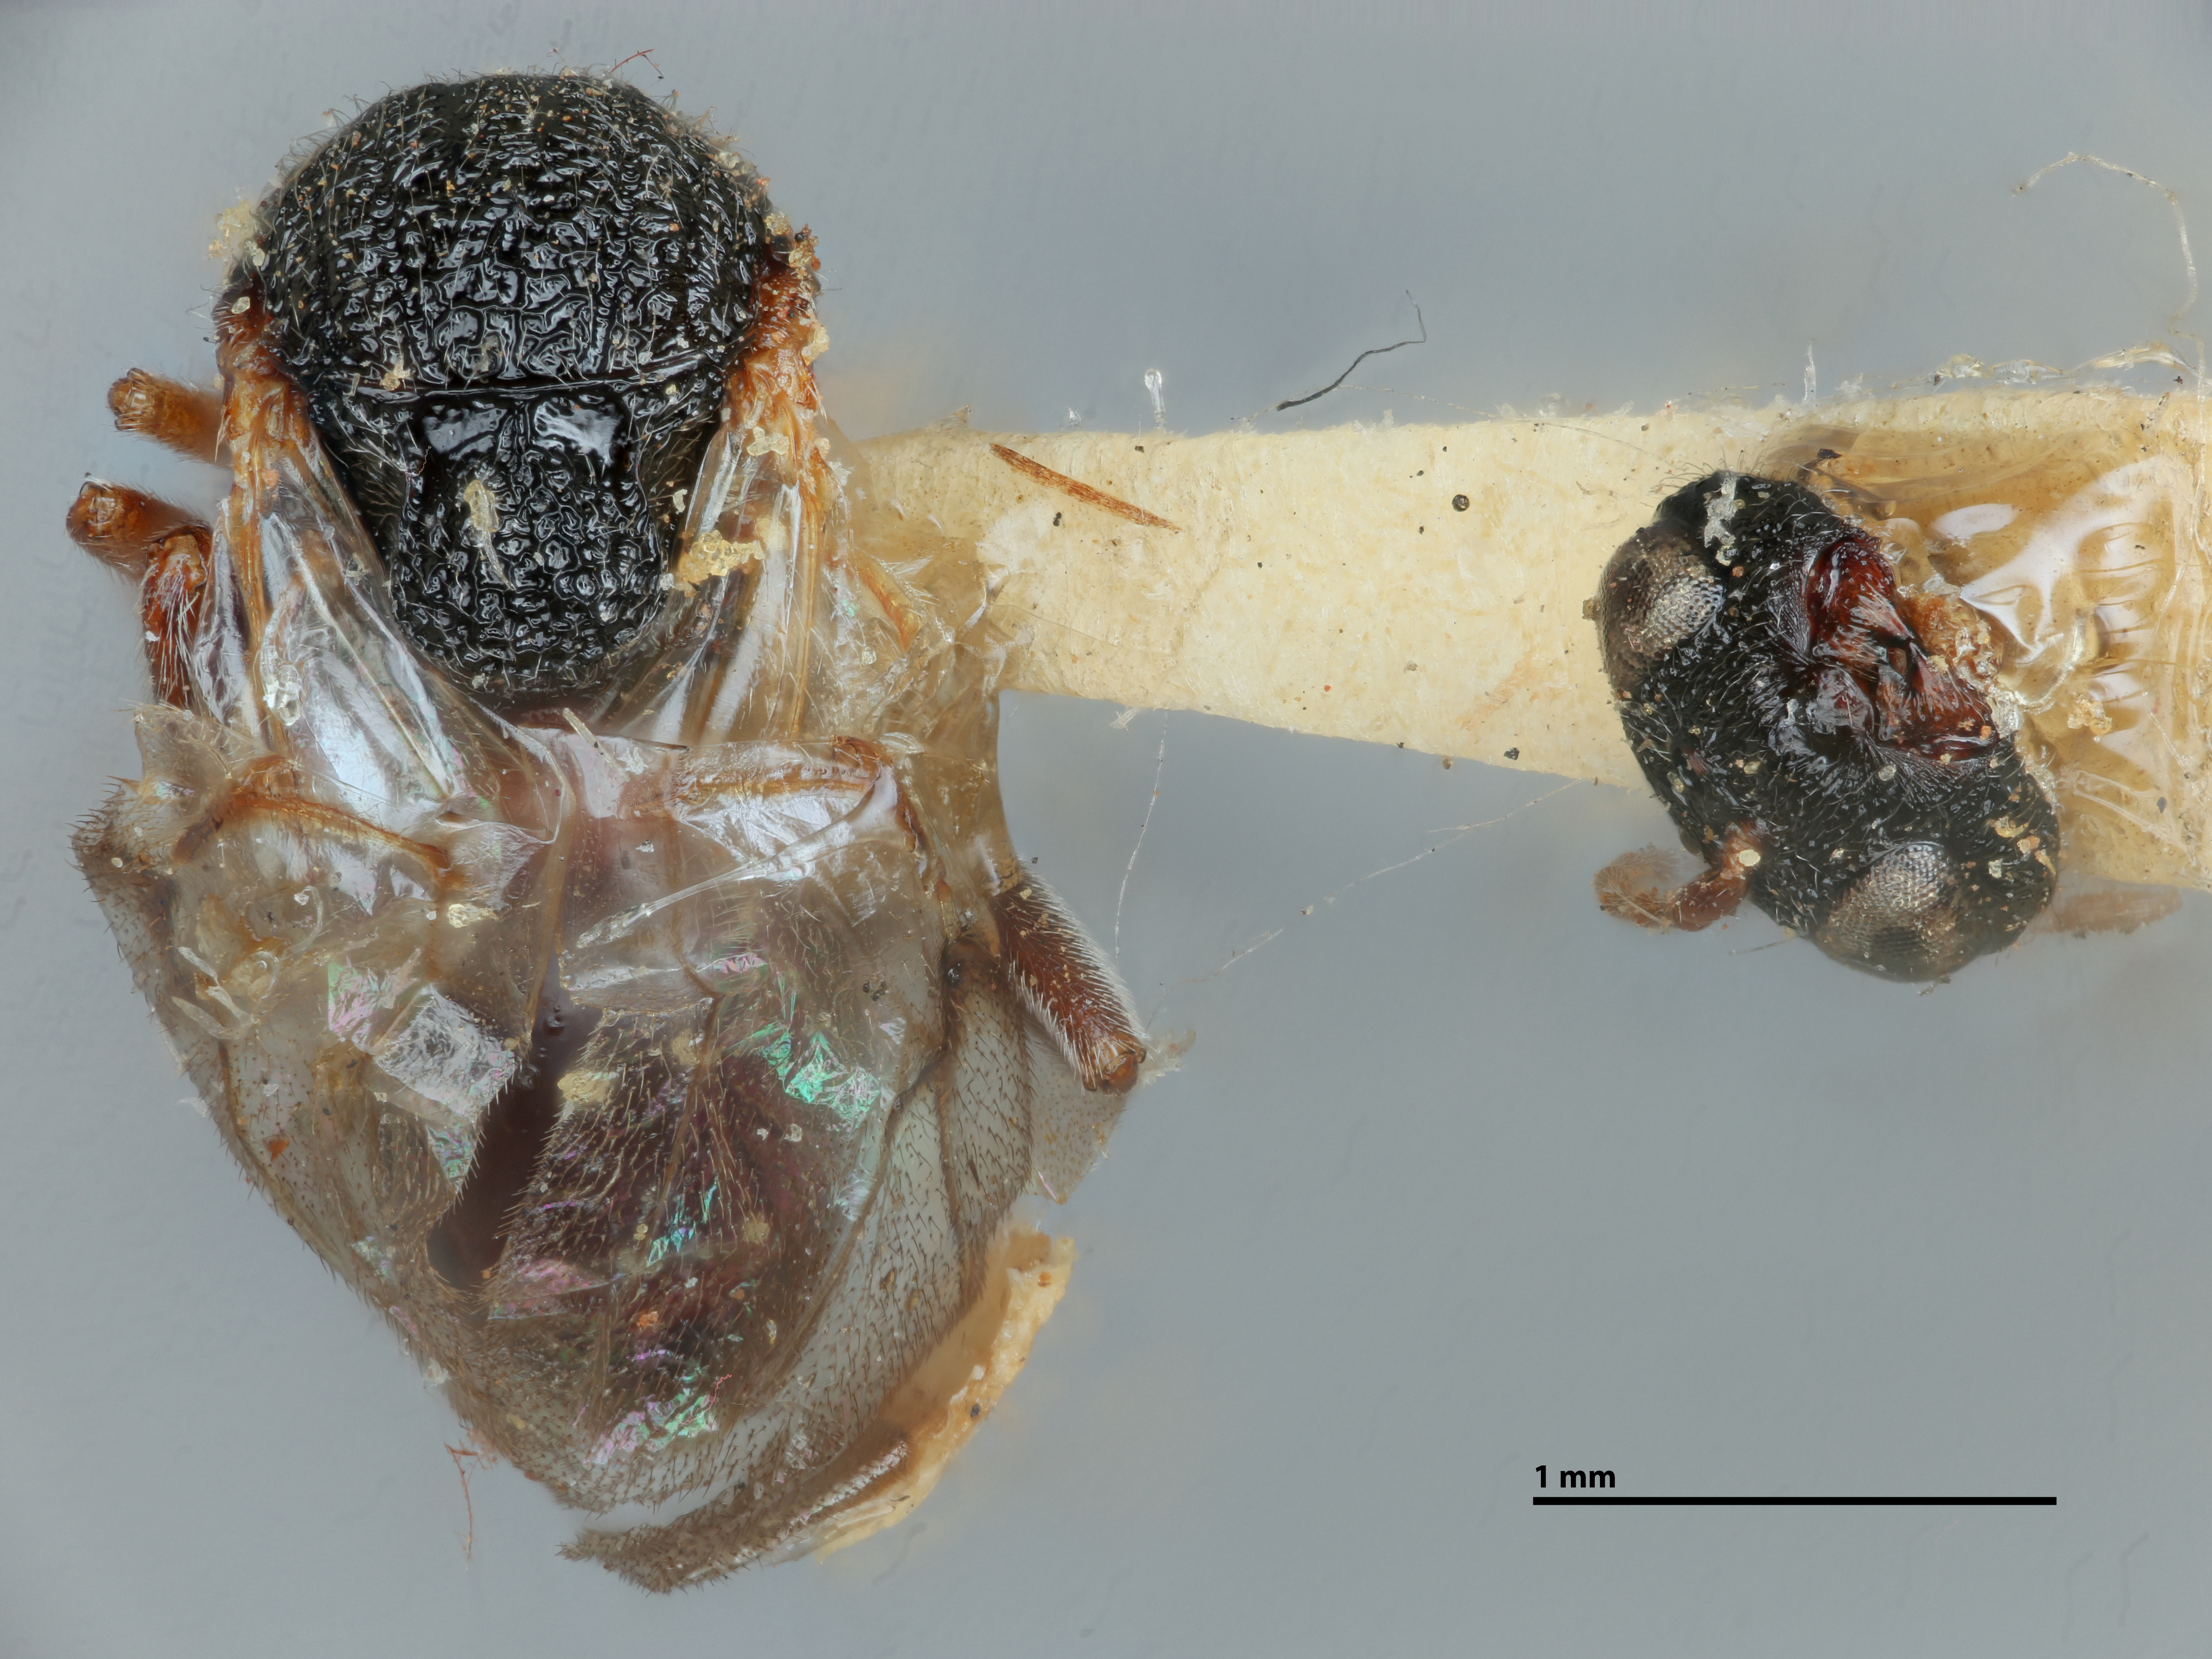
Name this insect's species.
Andricus yosemite
